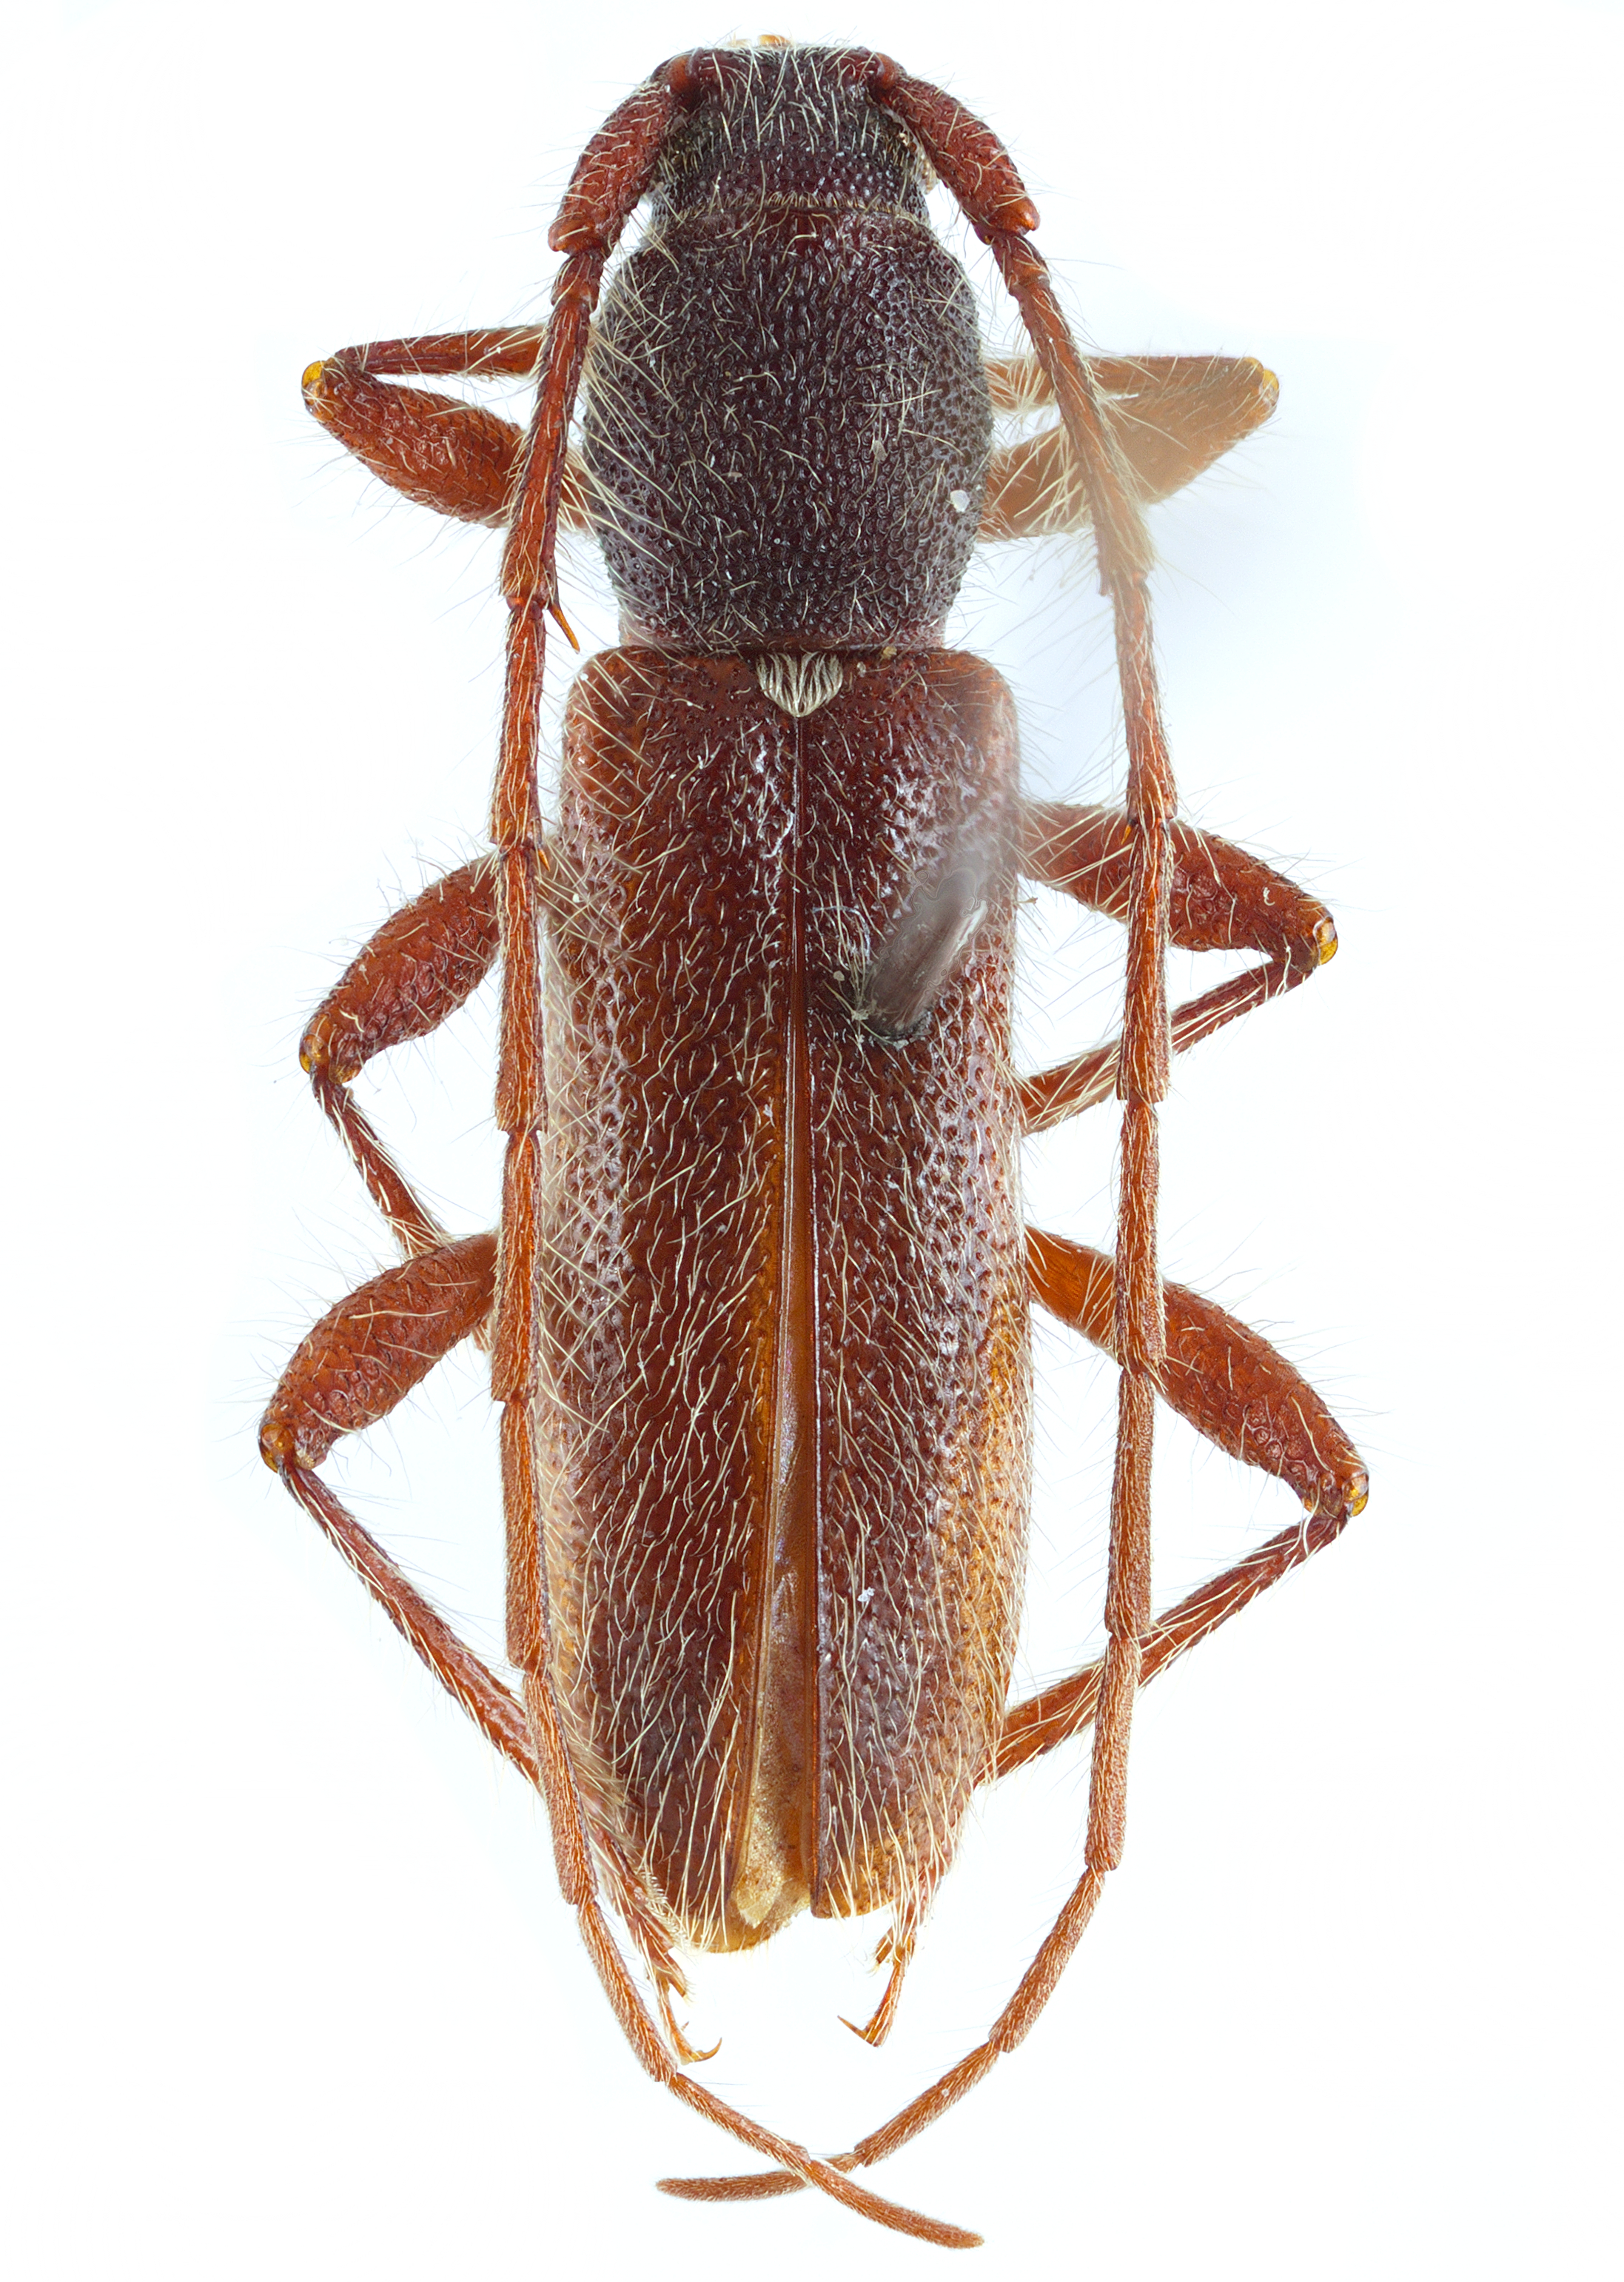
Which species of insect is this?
Anopliomorpha rinconium
